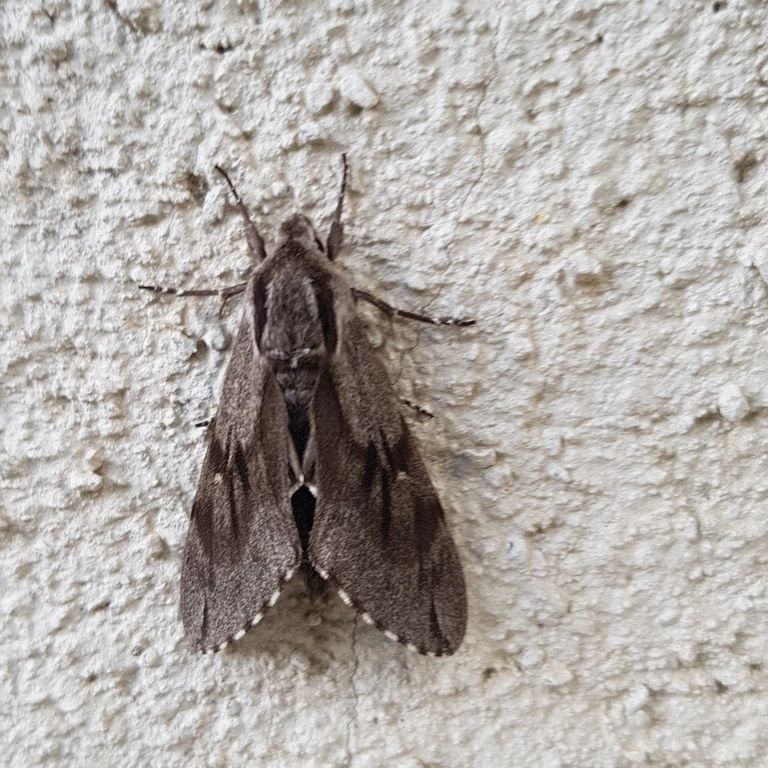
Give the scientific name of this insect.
Sphinx pinastri
